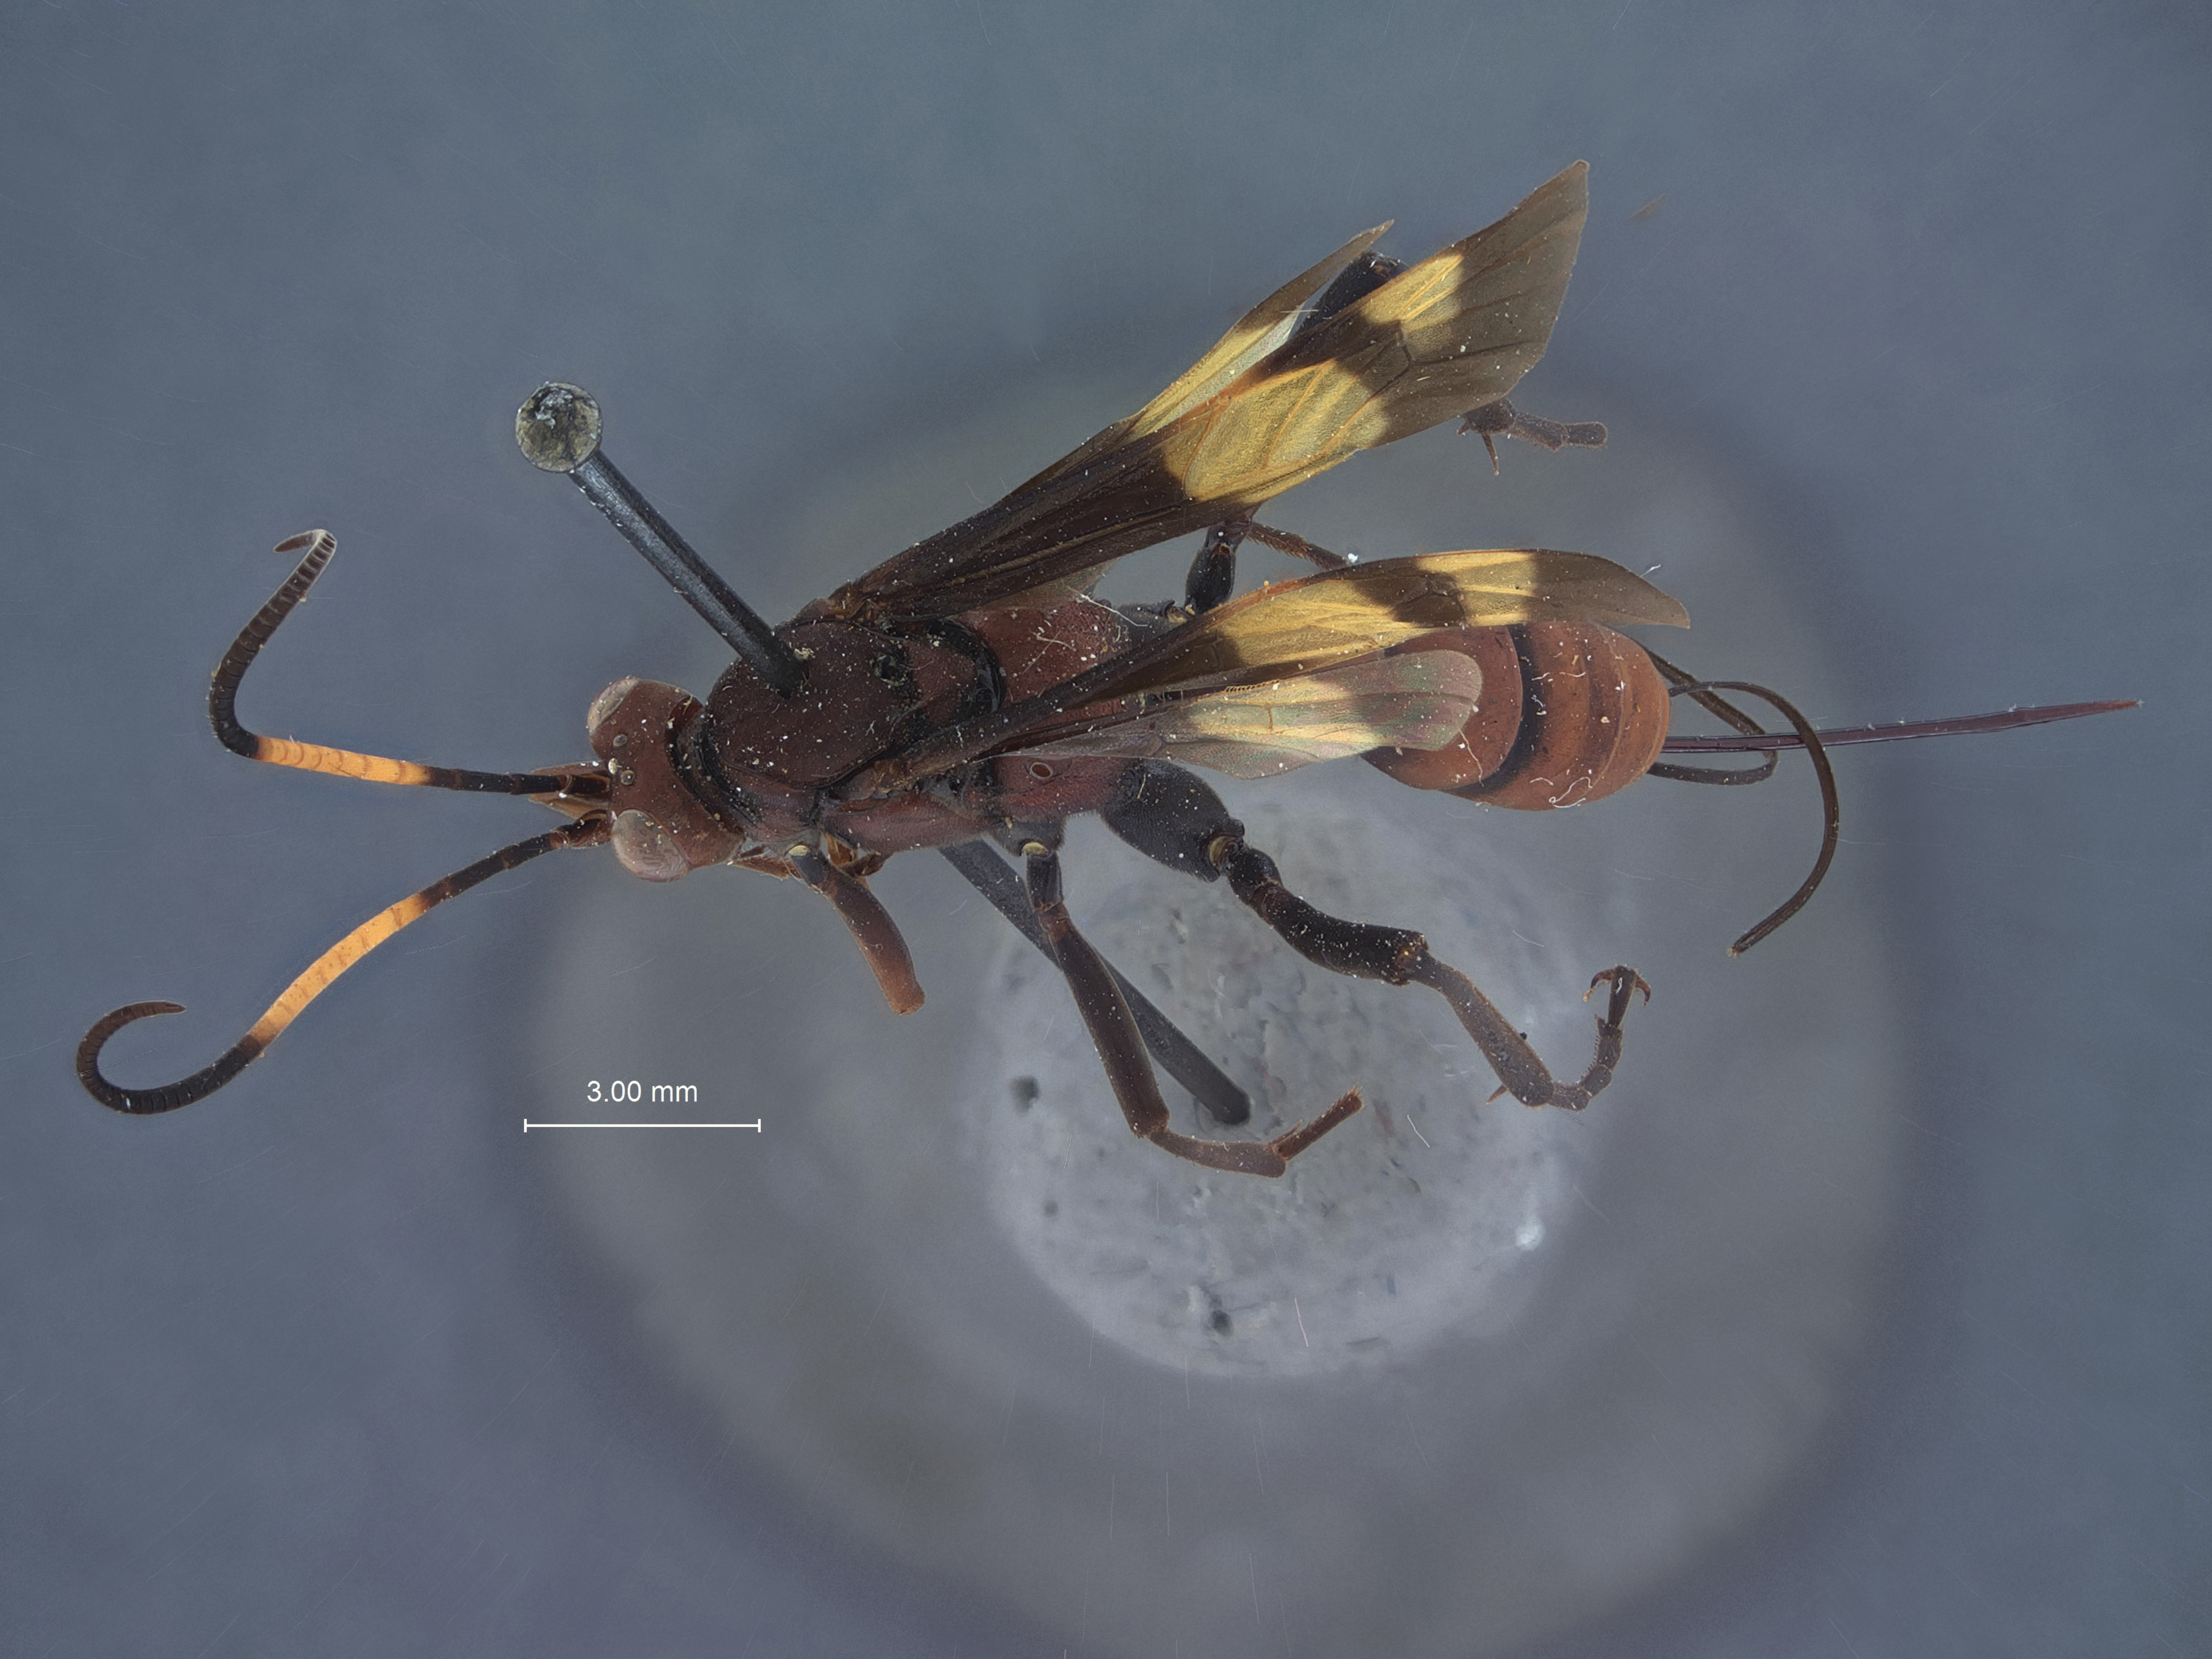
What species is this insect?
Callicryptus magnificus
